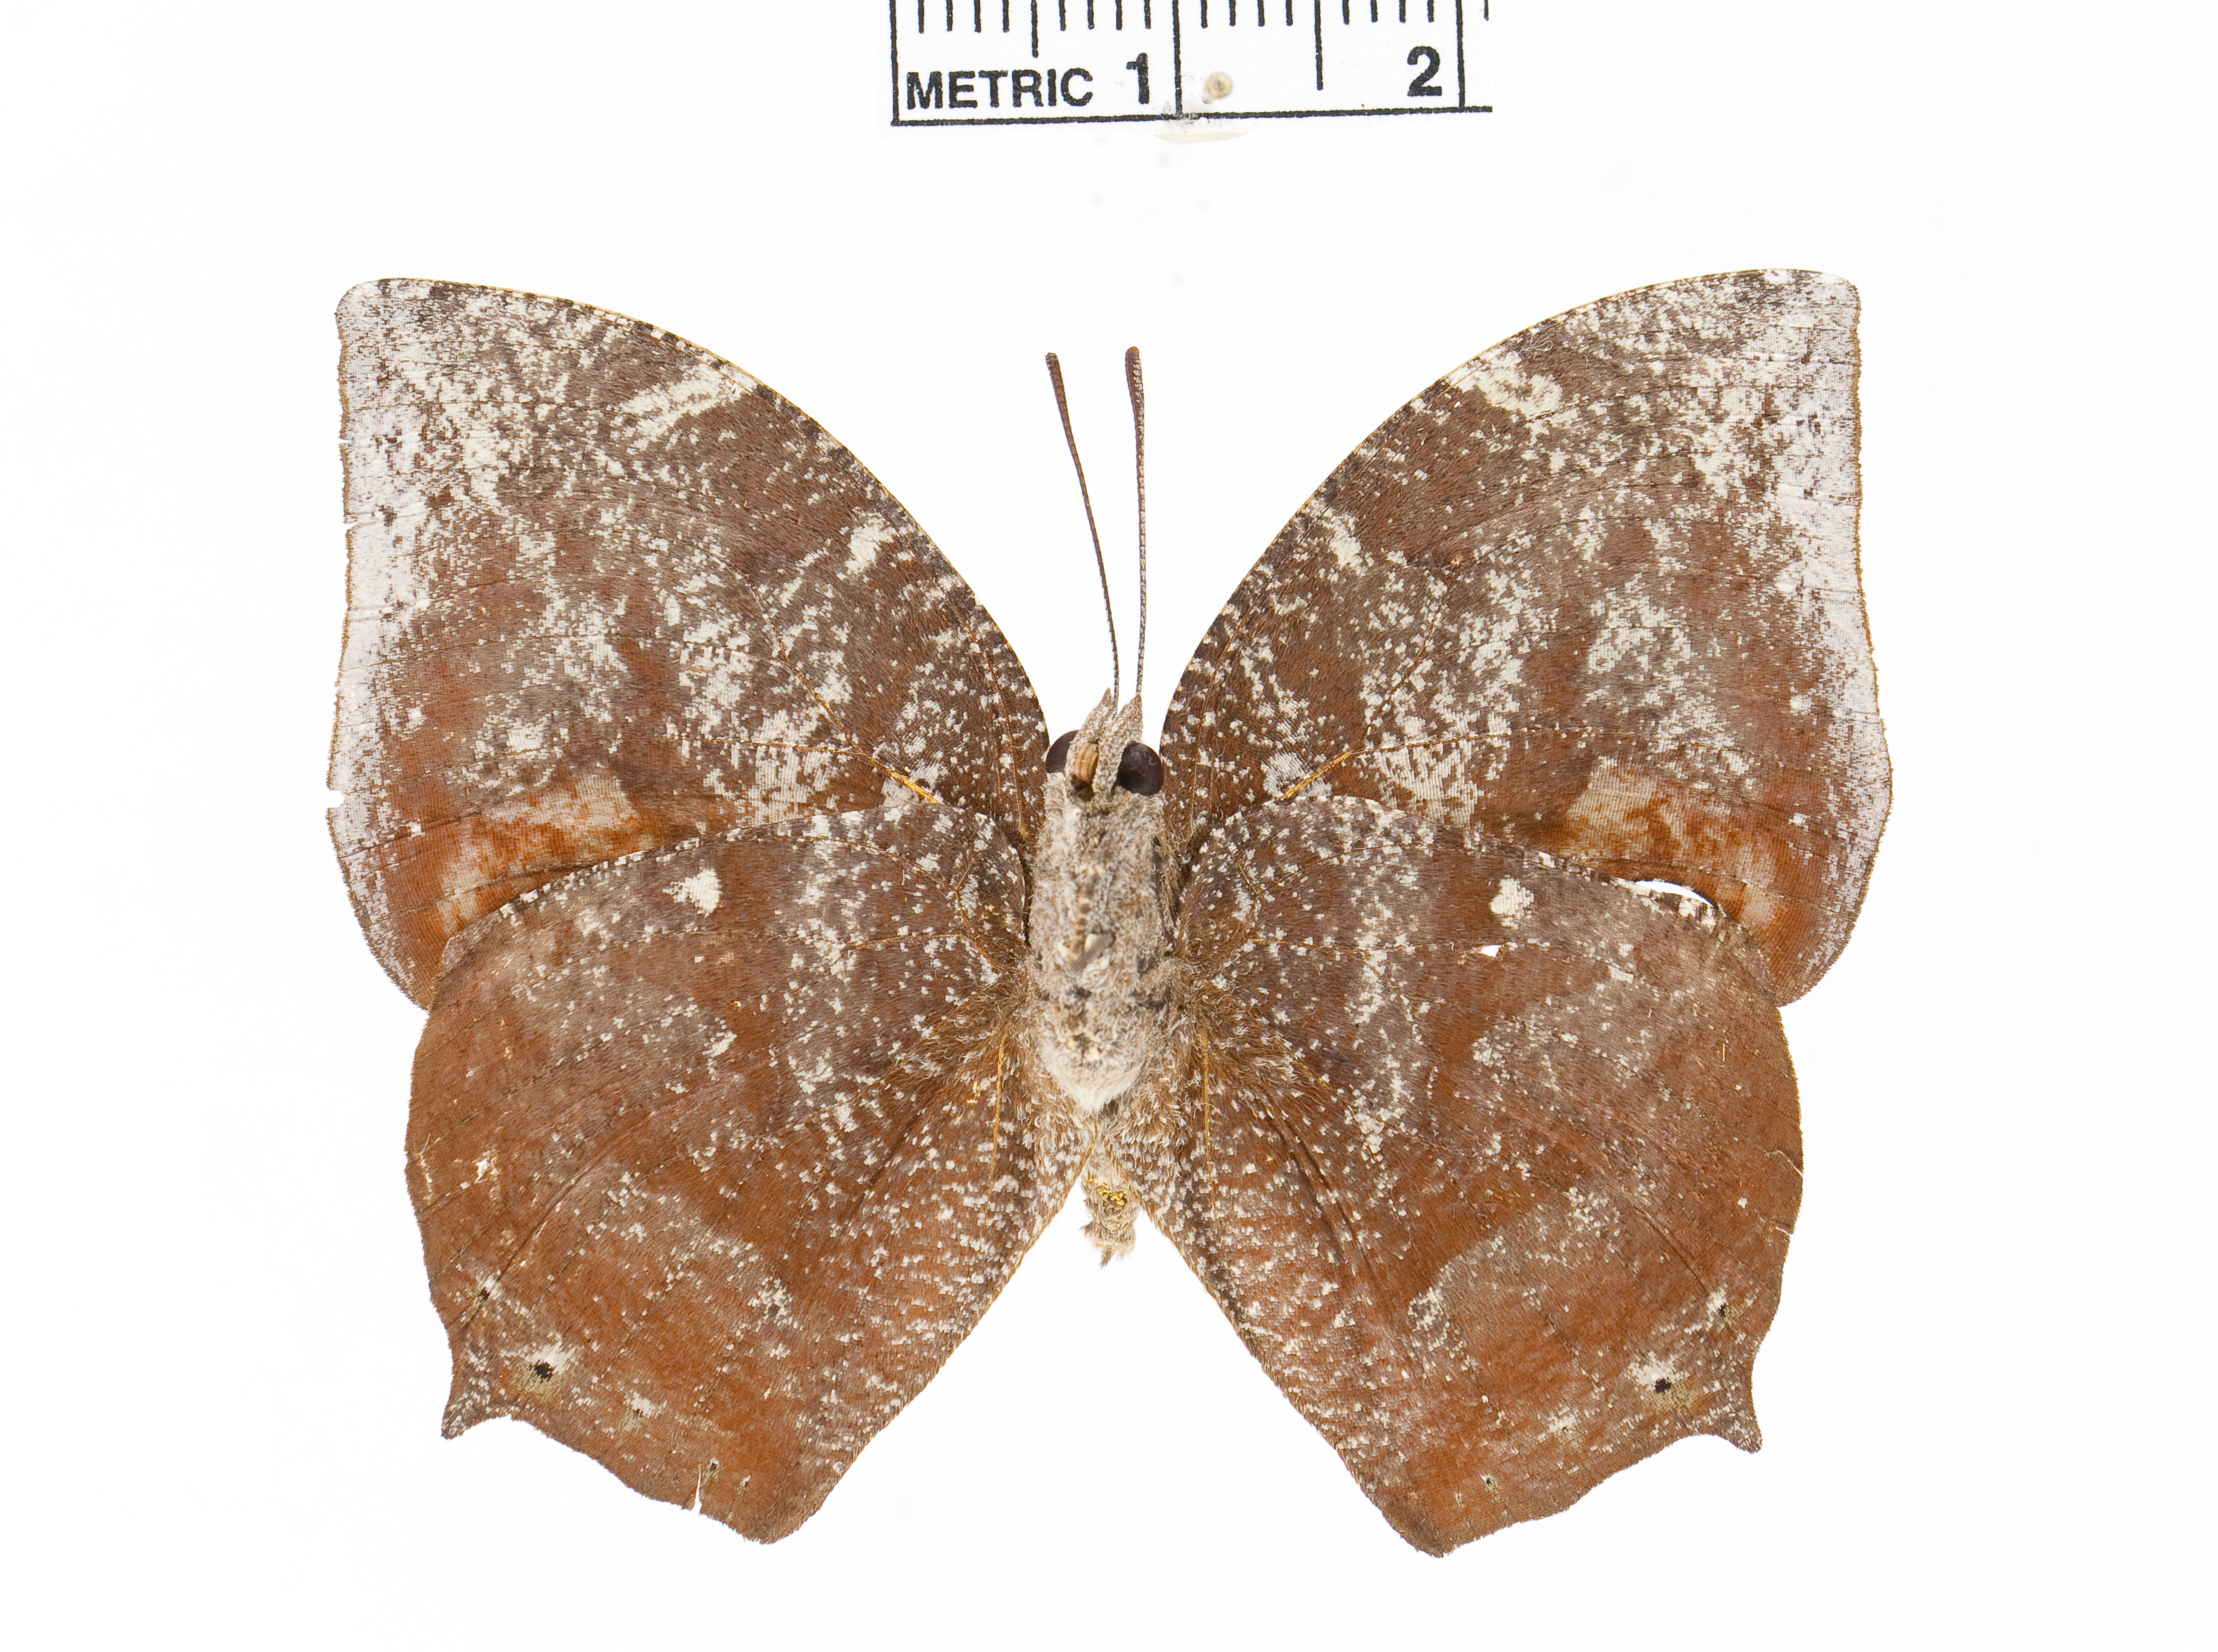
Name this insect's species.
Memphis catinka
